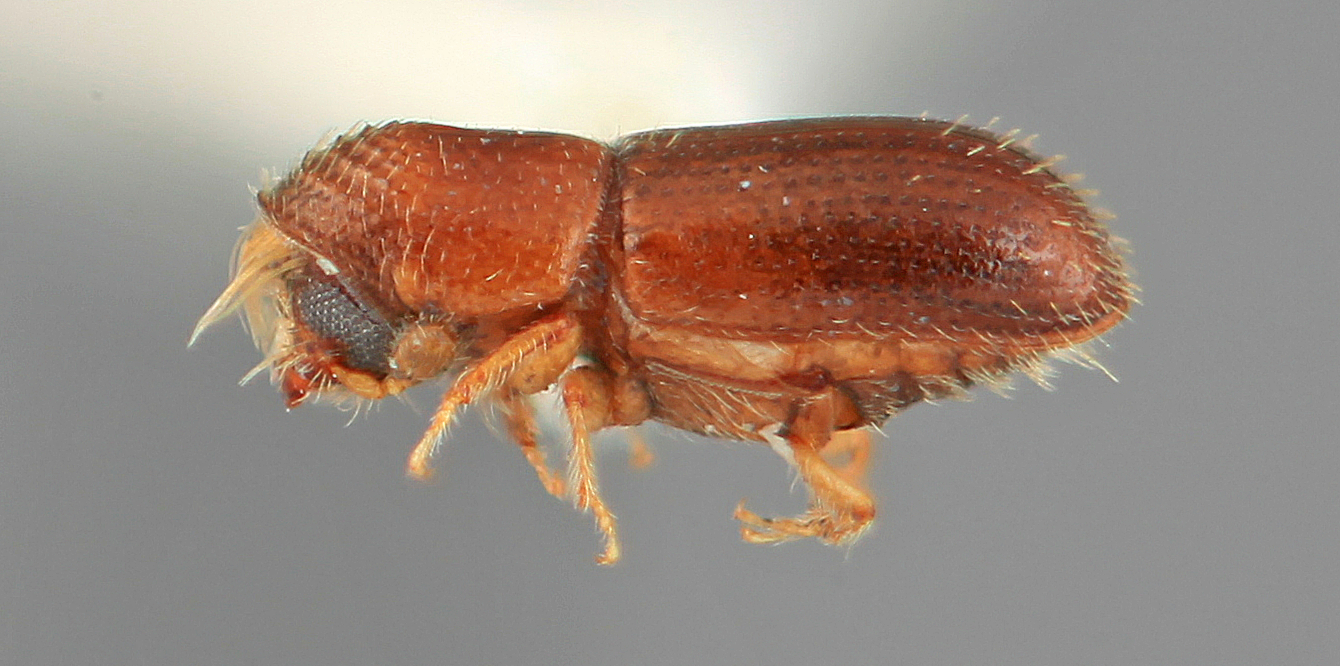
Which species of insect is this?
Pityophthorus inops
